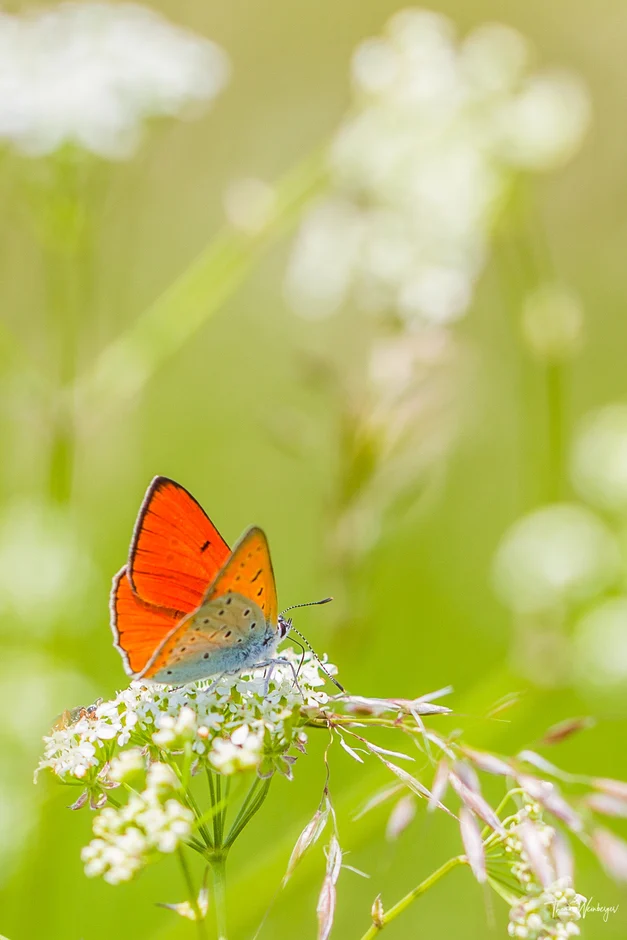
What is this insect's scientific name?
Lycaena dispar
